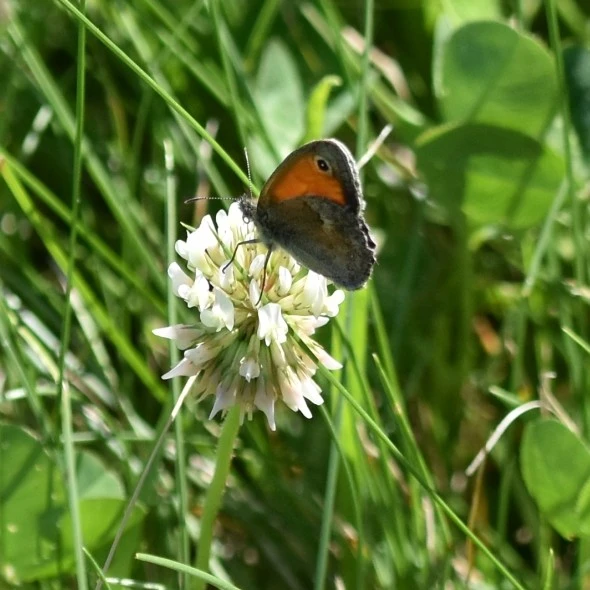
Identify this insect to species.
Coenonympha pamphilus
